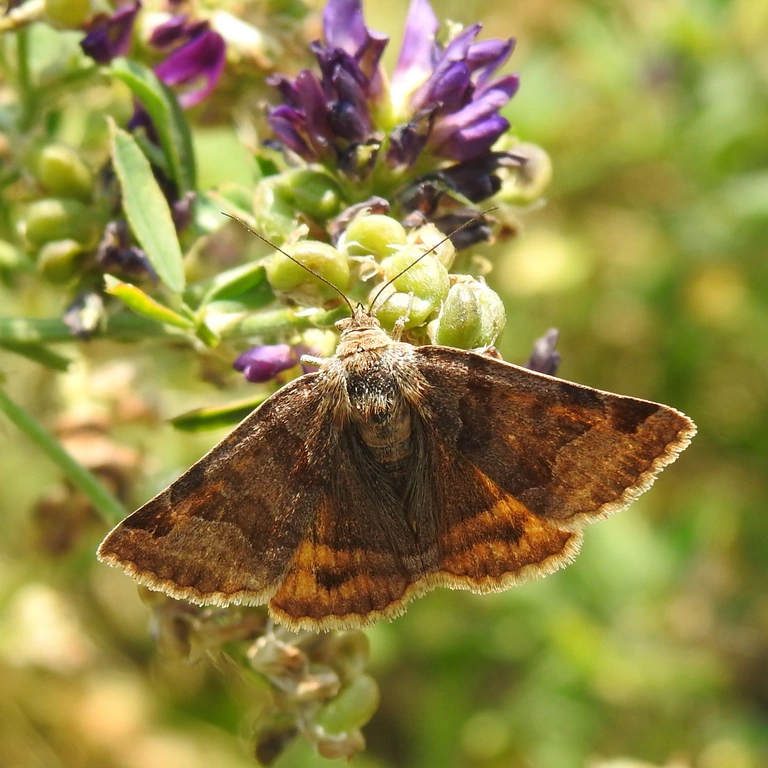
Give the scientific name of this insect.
Euclidia glyphica
